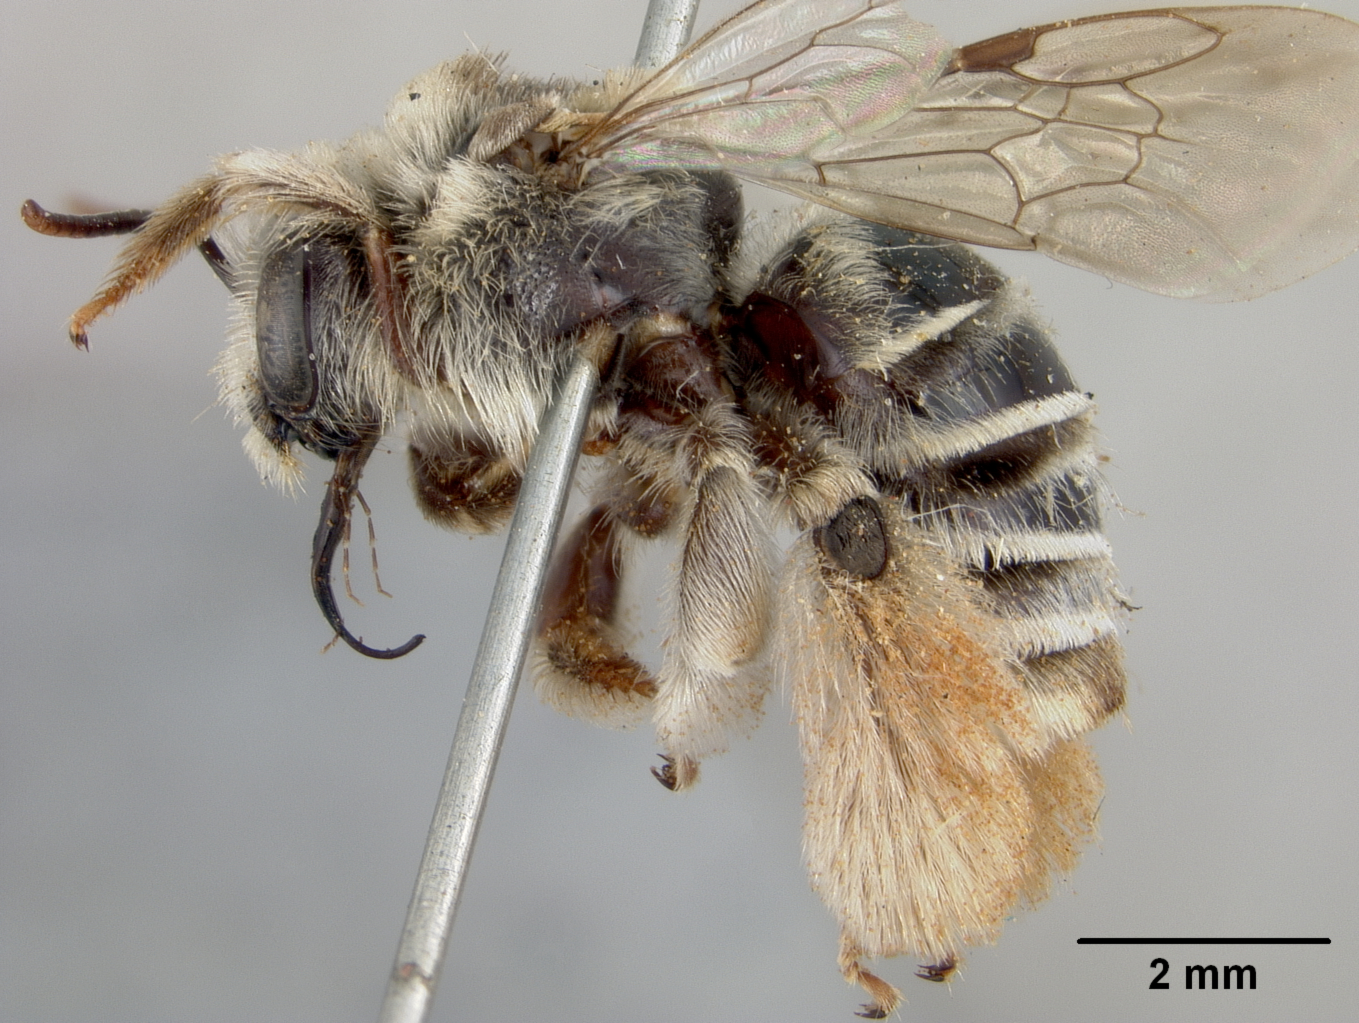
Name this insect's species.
Exomalopsis solani
